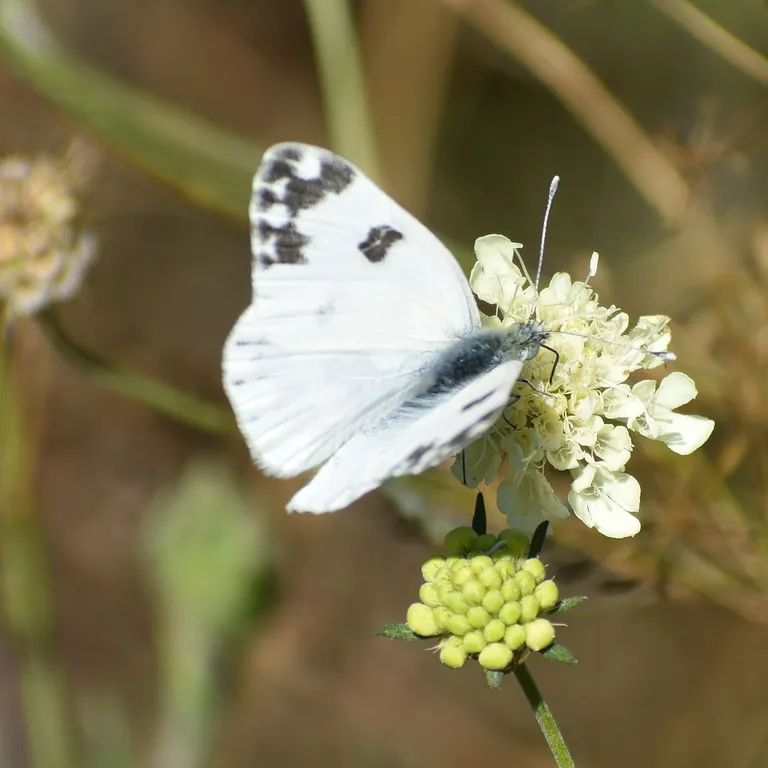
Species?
Pontia edusa
